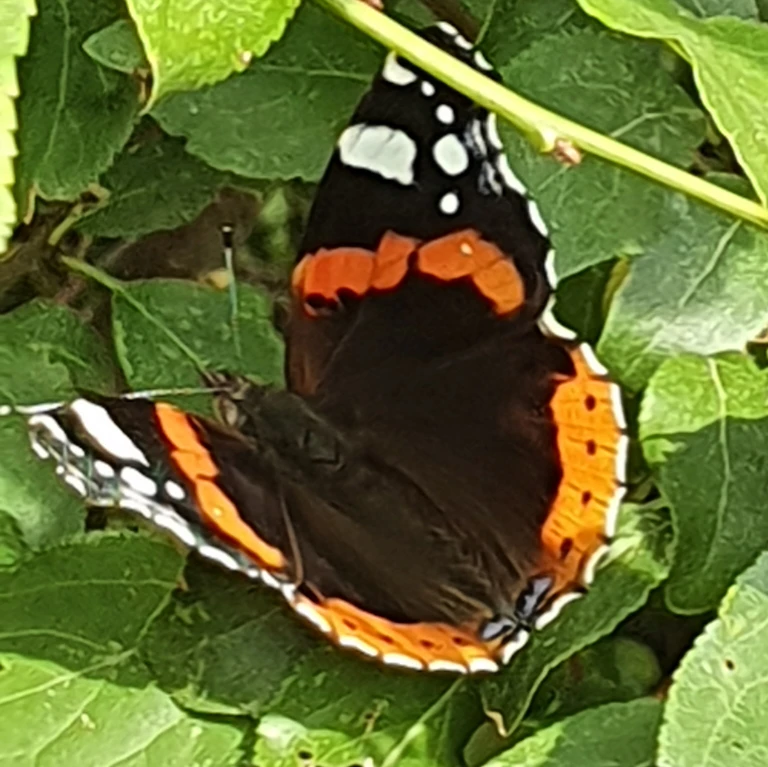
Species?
Vanessa atalanta
